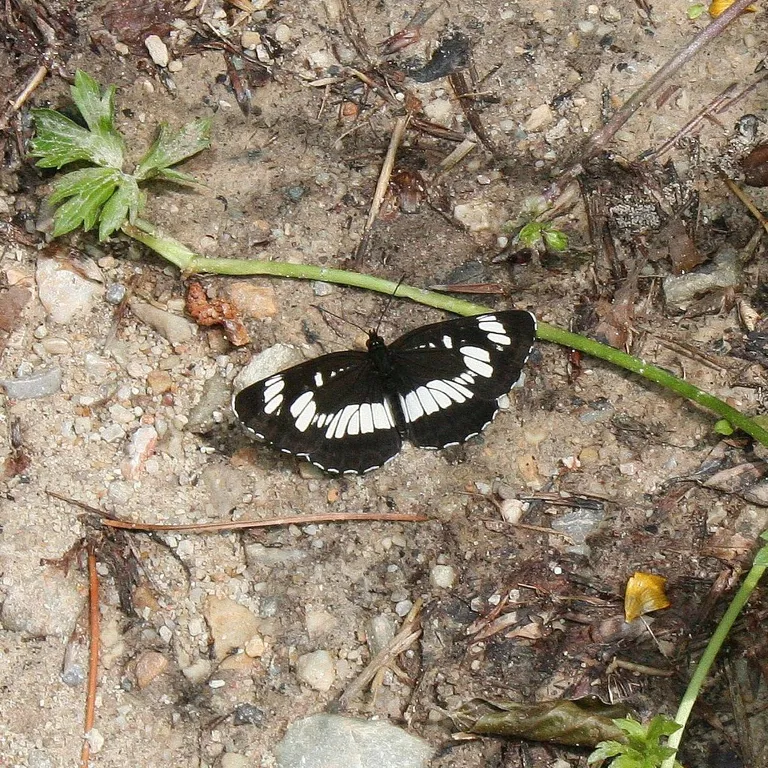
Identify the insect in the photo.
Neptis rivularis
